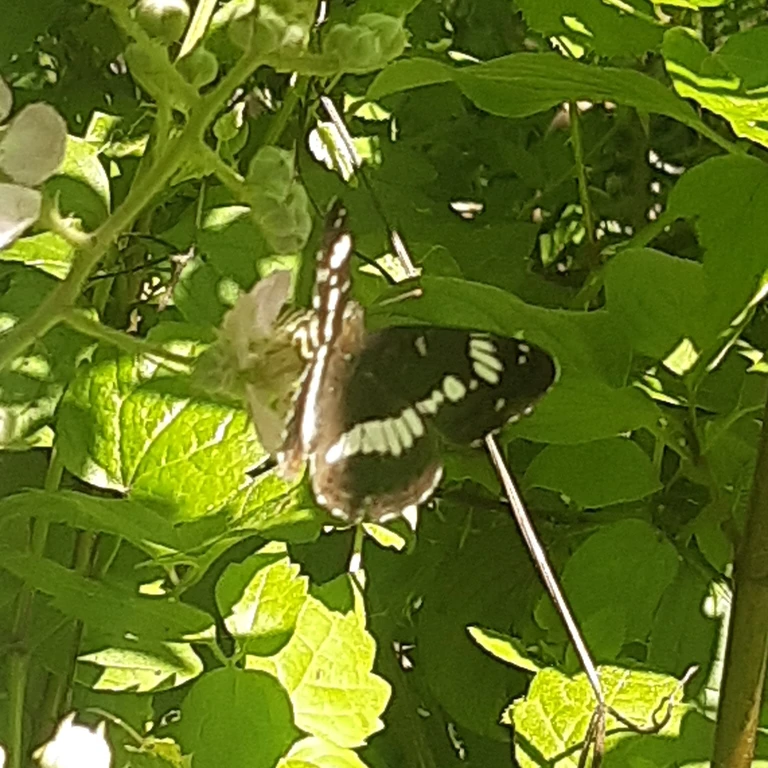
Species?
Limenitis camilla (also Ladoga camilla)
